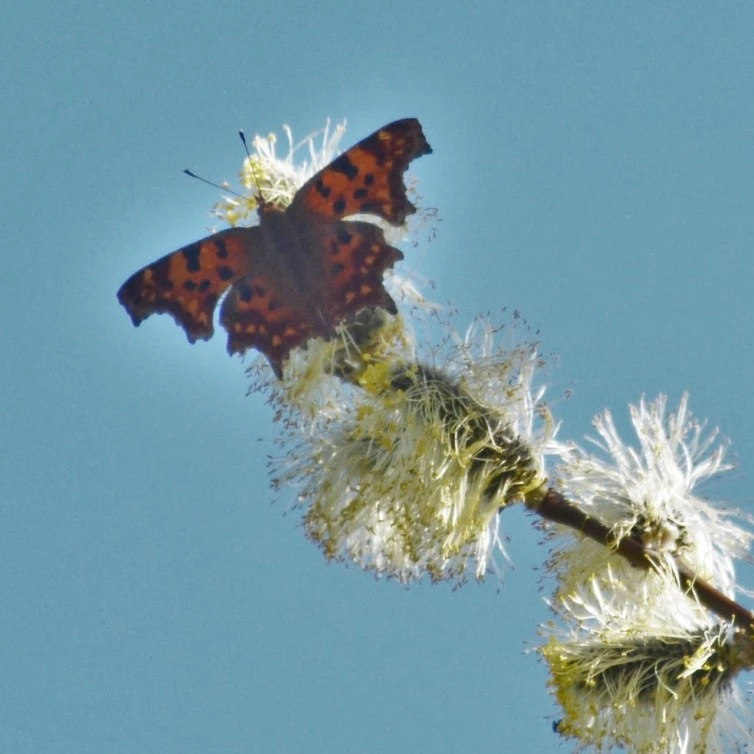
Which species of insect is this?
Polygonia c-album
